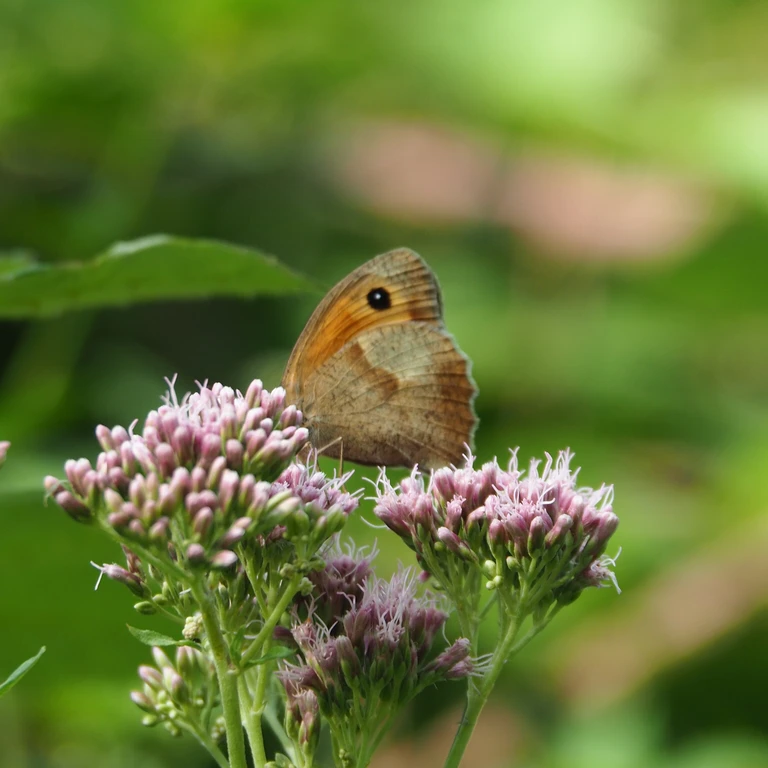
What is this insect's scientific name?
Maniola jurtina
